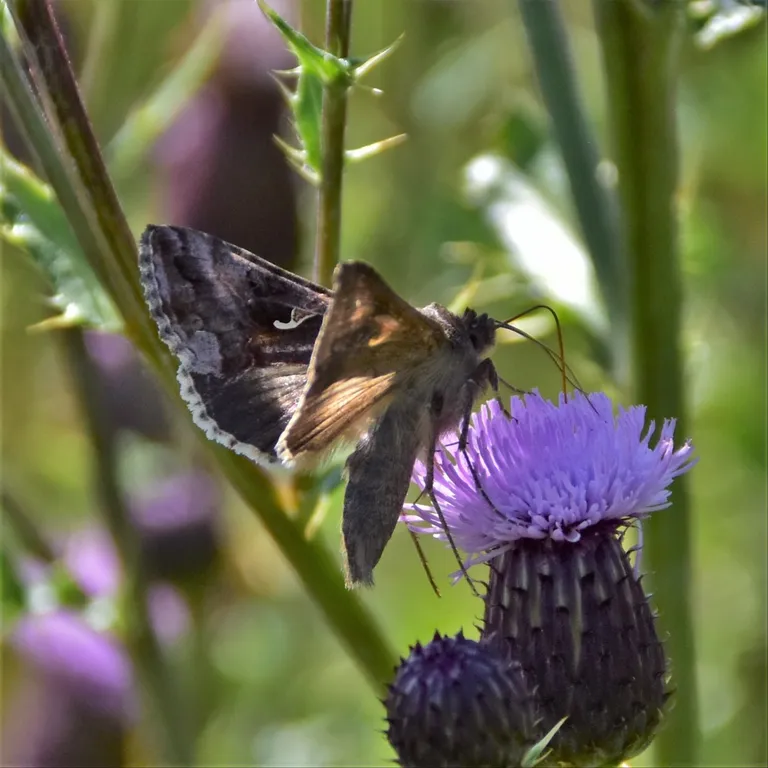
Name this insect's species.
Autographa gamma
